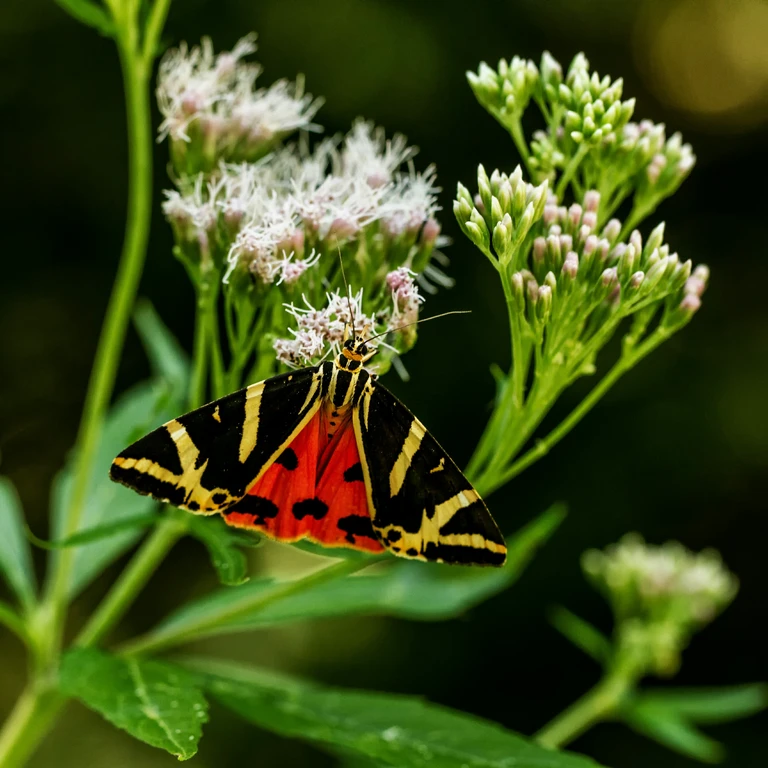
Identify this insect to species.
Euplagia quadripunctaria
